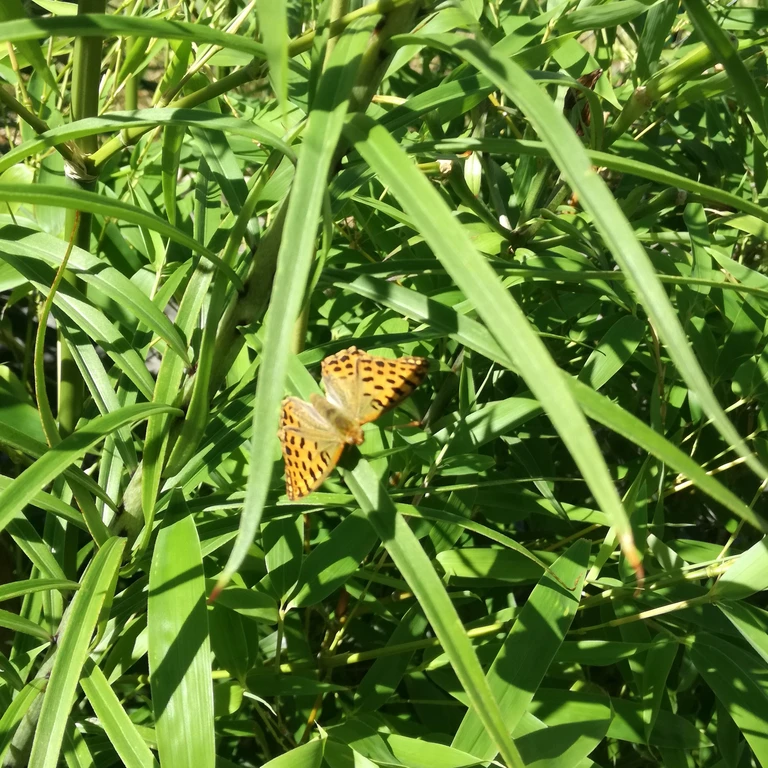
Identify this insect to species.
Issoria lathonia
